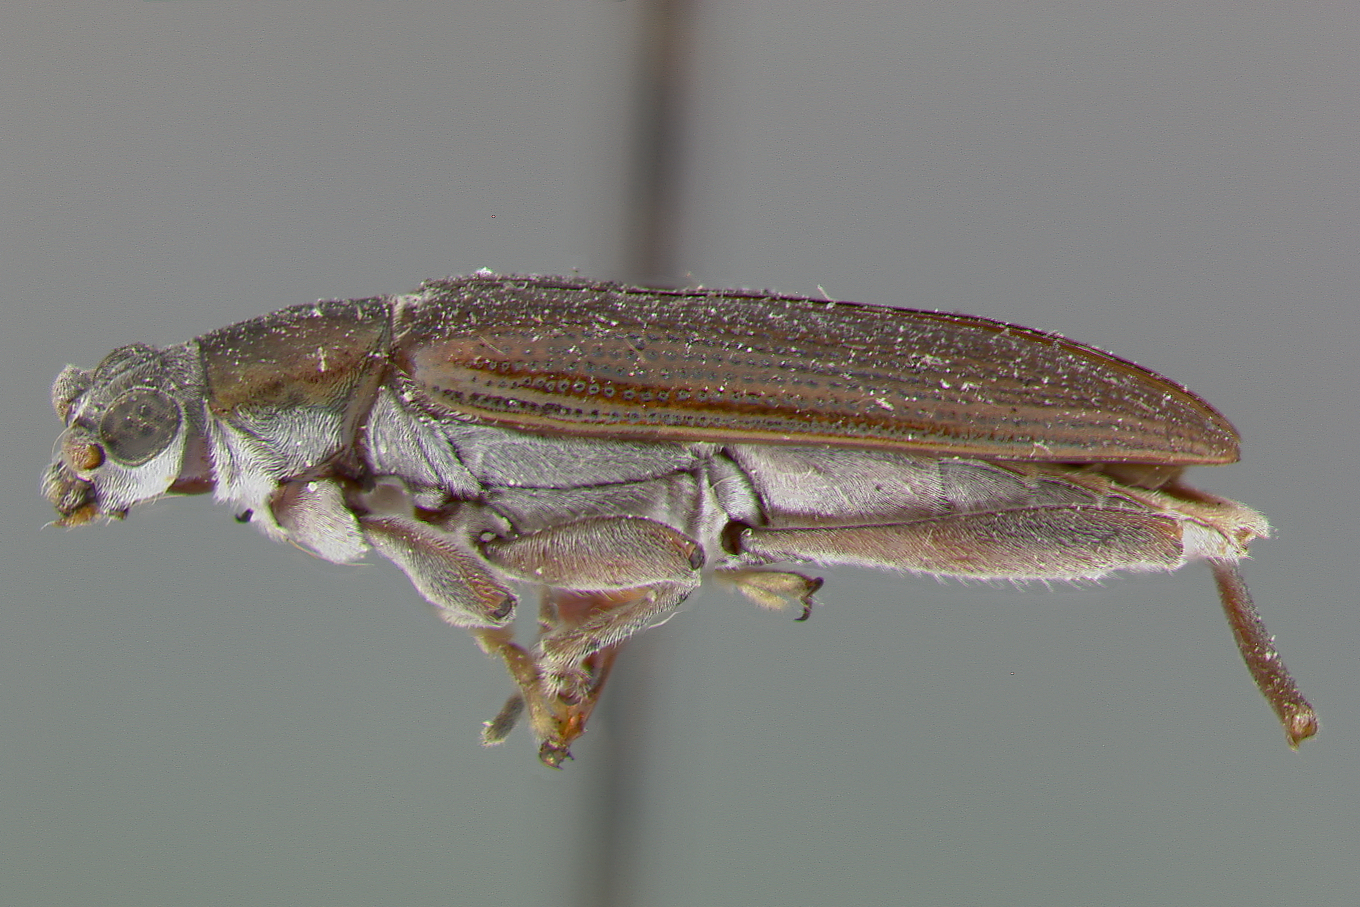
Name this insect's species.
Donacia edentata
